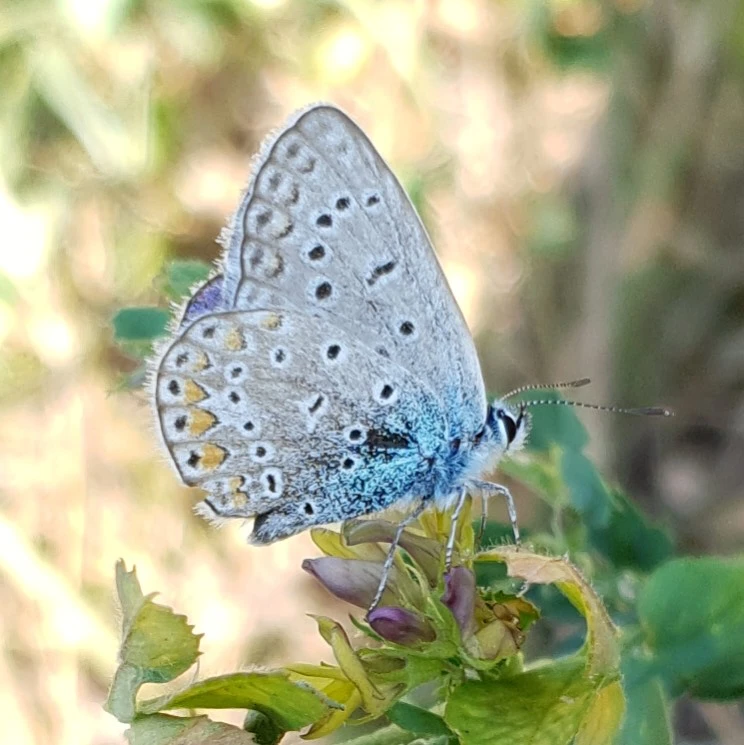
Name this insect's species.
Polyommatus icarus
